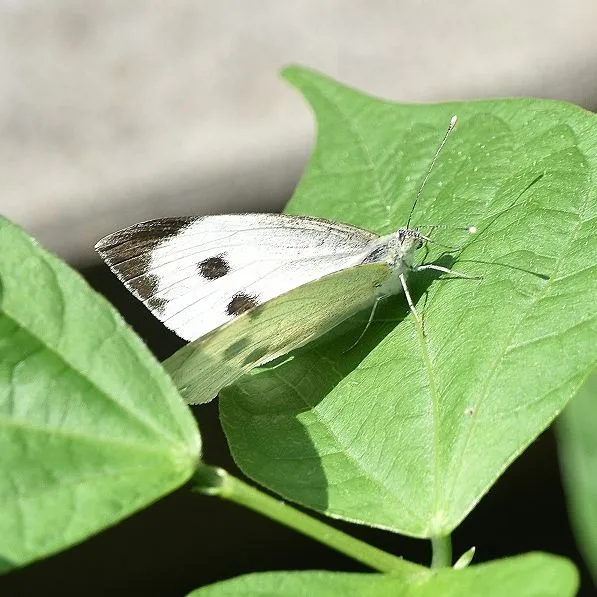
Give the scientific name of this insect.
Pieris brassicae
